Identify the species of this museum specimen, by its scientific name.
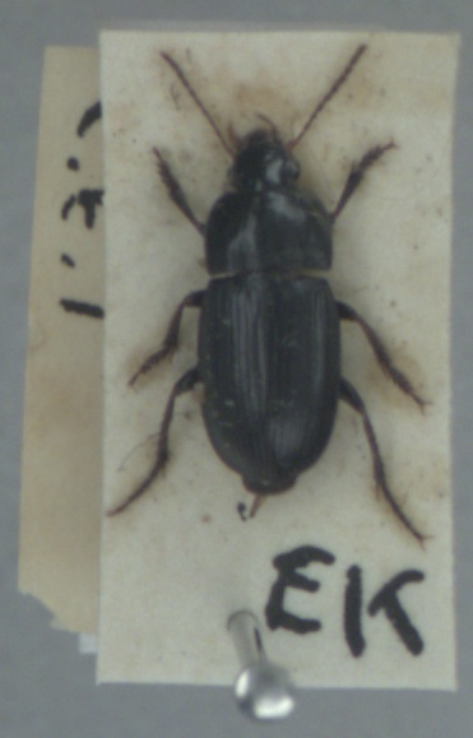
Harpalus anxius
